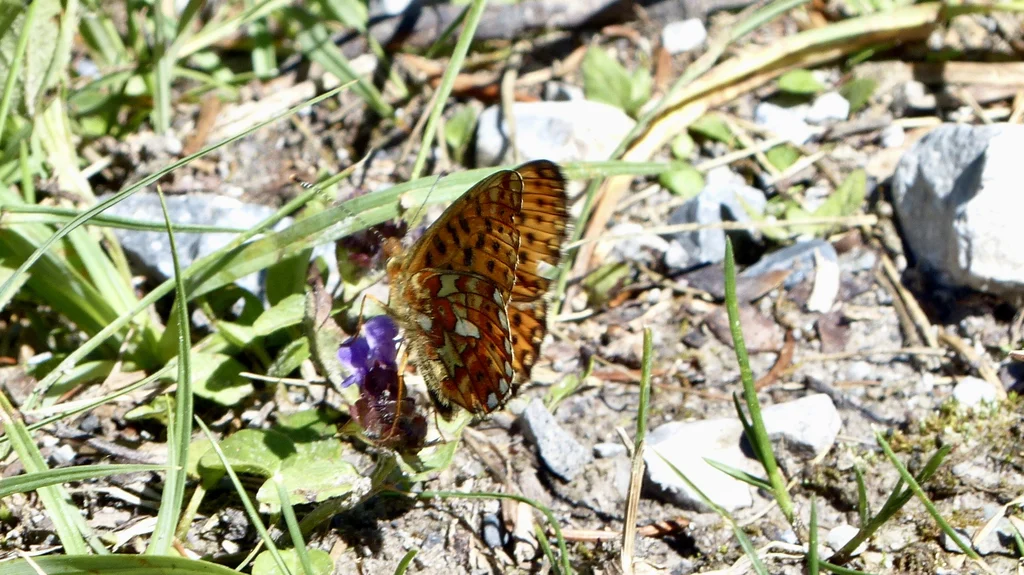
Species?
Boloria euphrosyne (also Clossiana euphrosyne)
